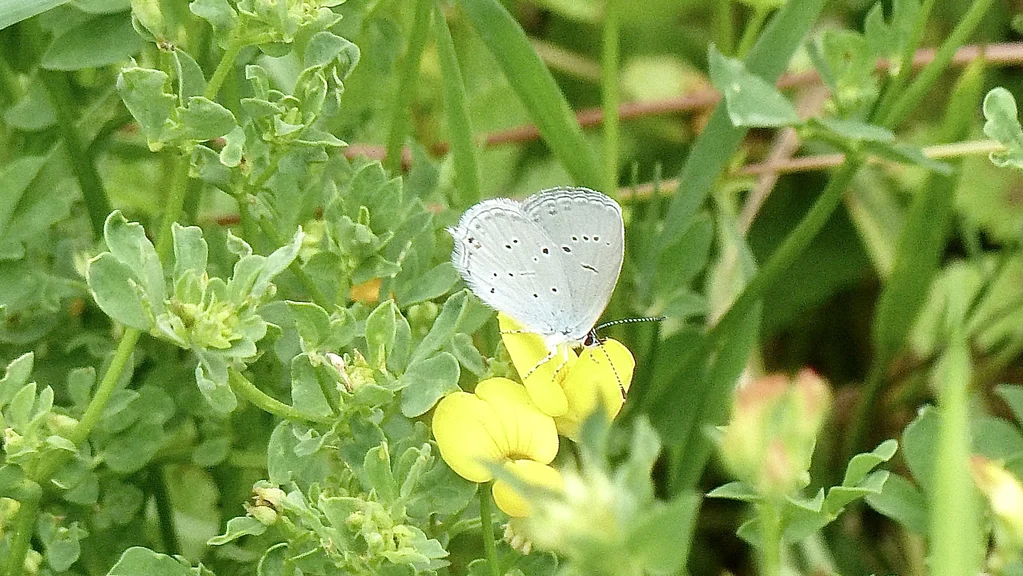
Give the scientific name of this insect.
Cupido decolorata (also Elkalyce decolorata)
